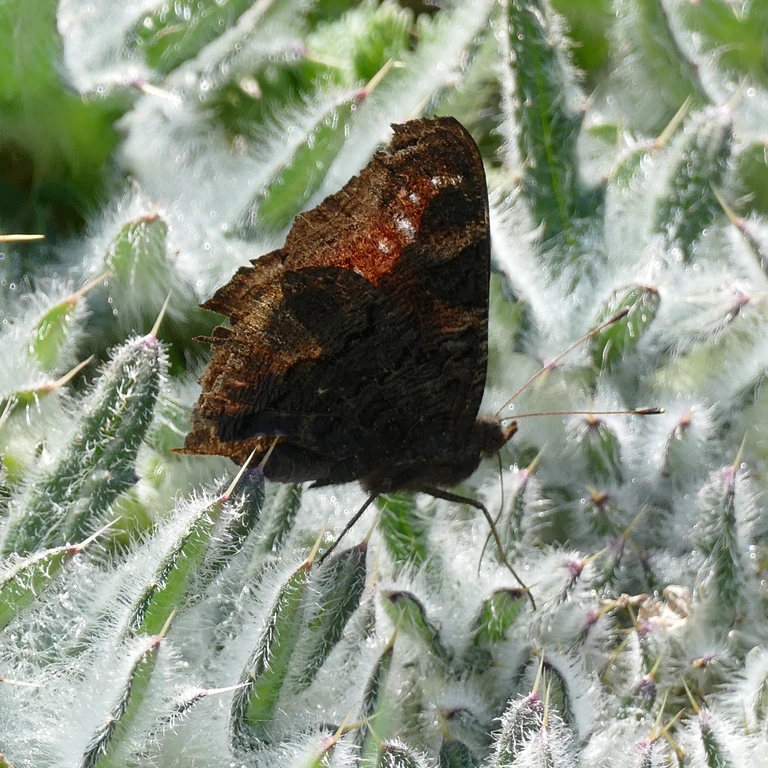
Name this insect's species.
Aglais io
